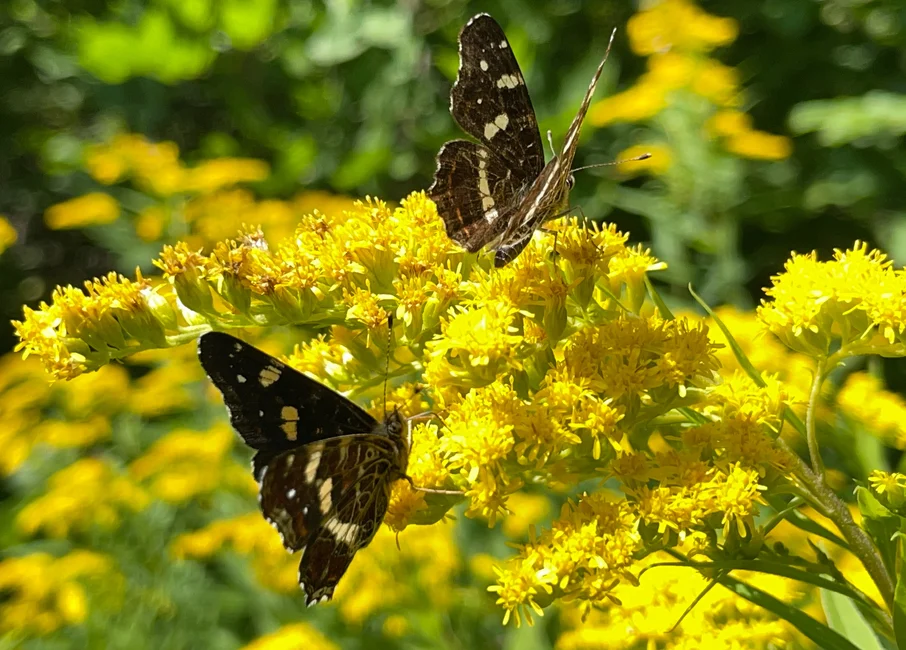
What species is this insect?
Araschnia levana
